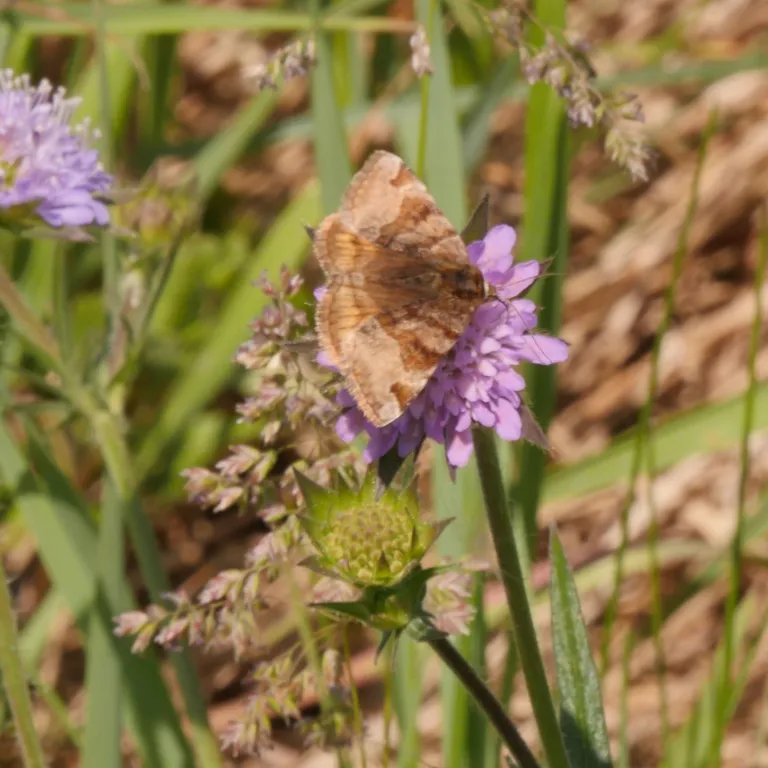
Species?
Euclidia glyphica
